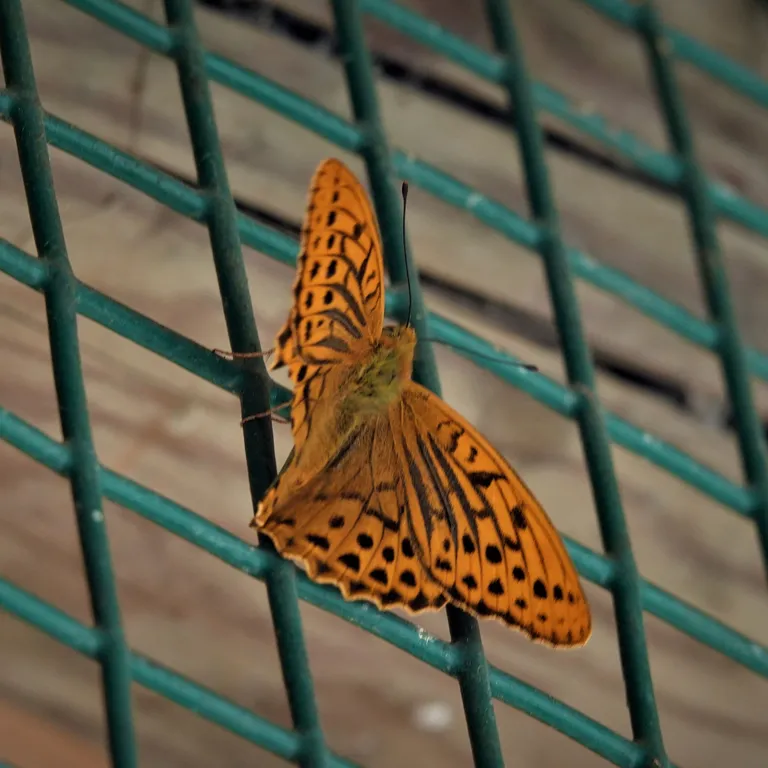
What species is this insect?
Argynnis paphia
